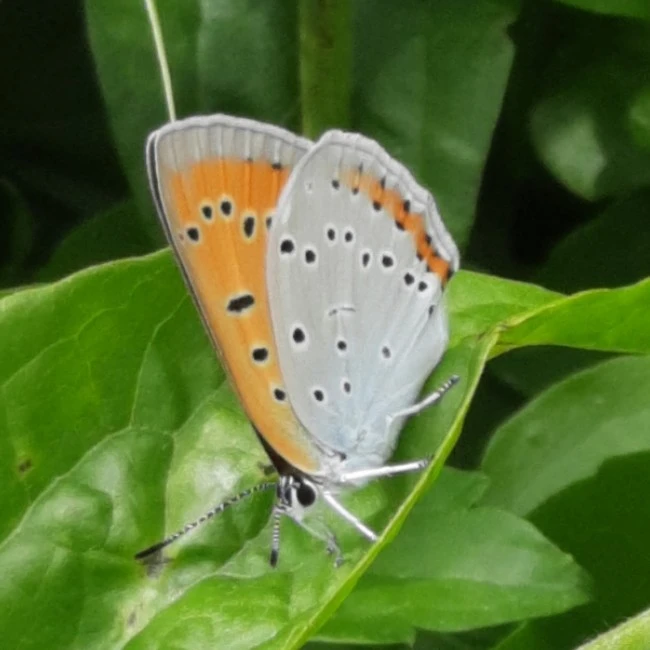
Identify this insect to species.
Lycaena dispar
